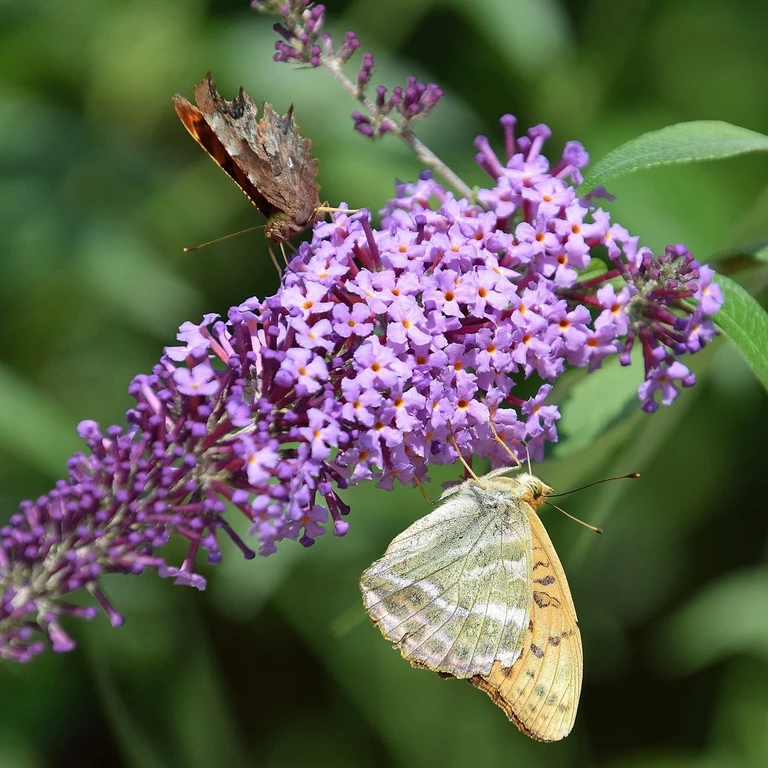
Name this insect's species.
Polygonia c-album
